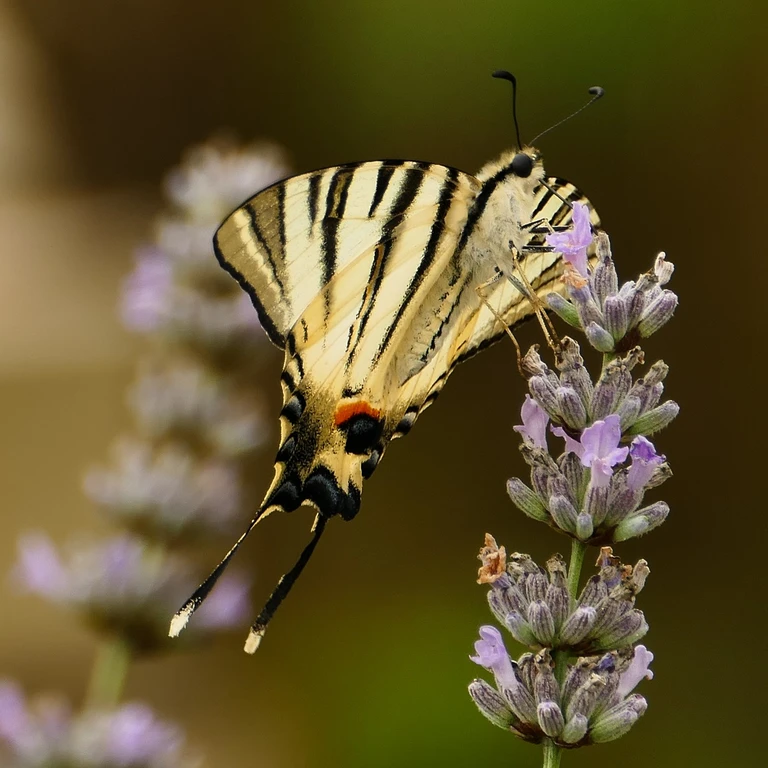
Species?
Iphiclides podalirius
